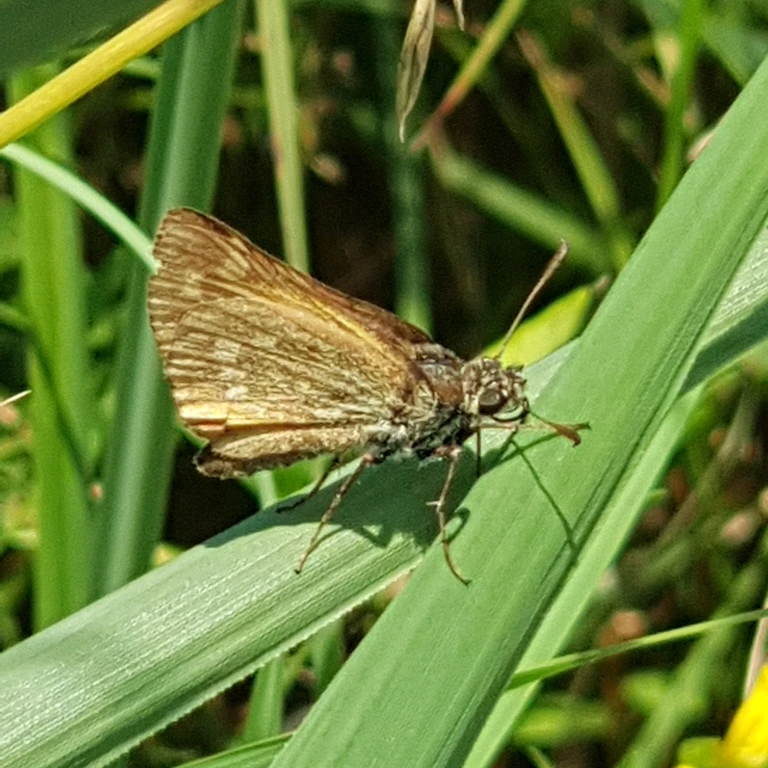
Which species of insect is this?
Ochlodes sylvanus (also Ochlodes venata)
